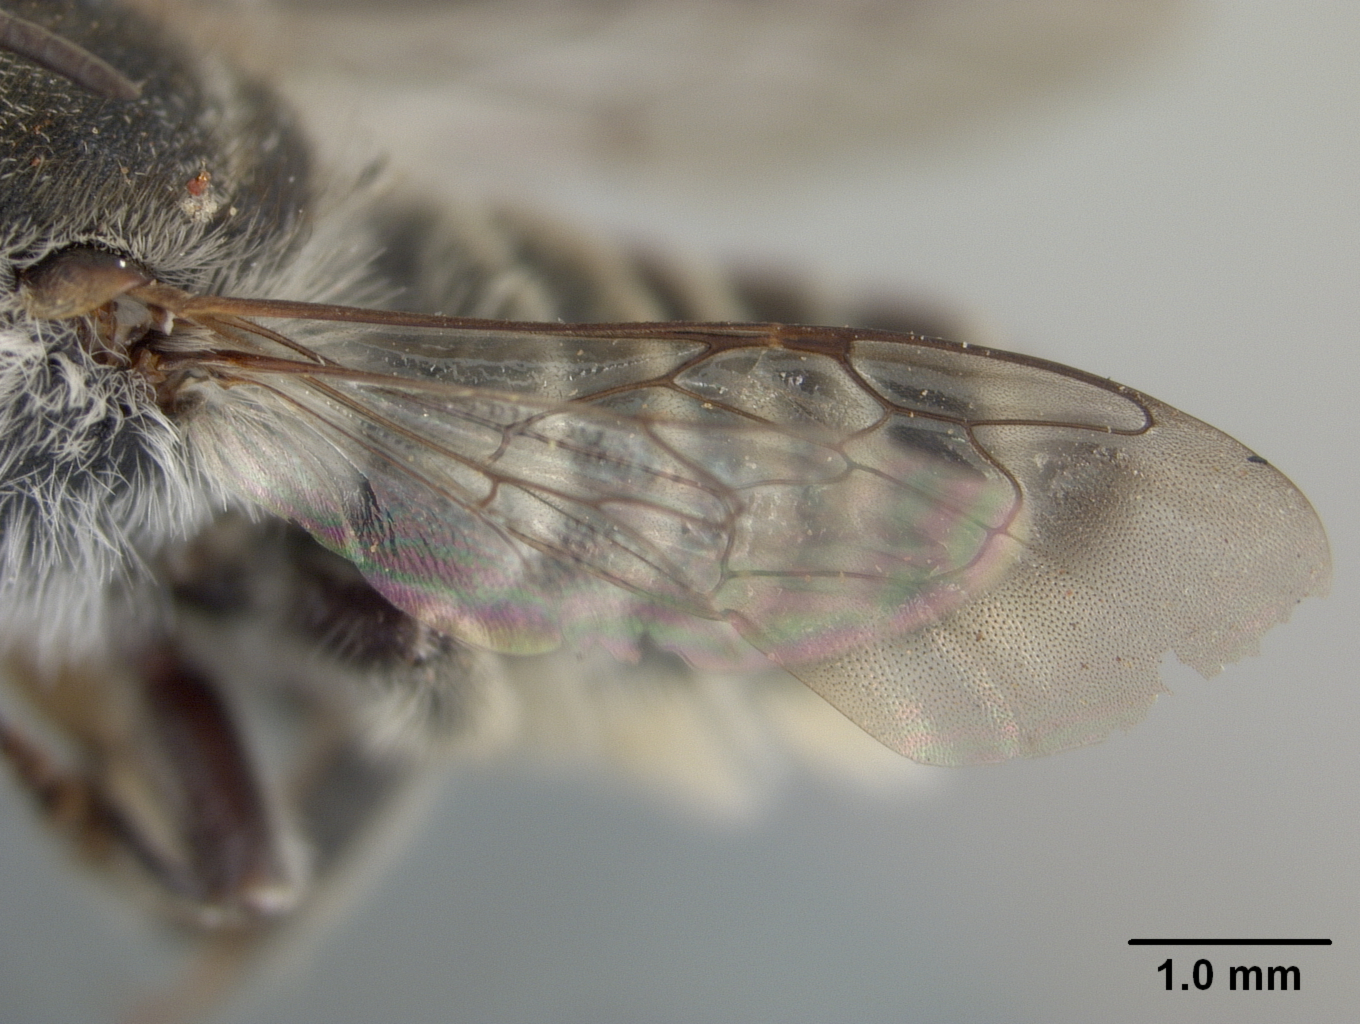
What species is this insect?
Megachile argyrea
